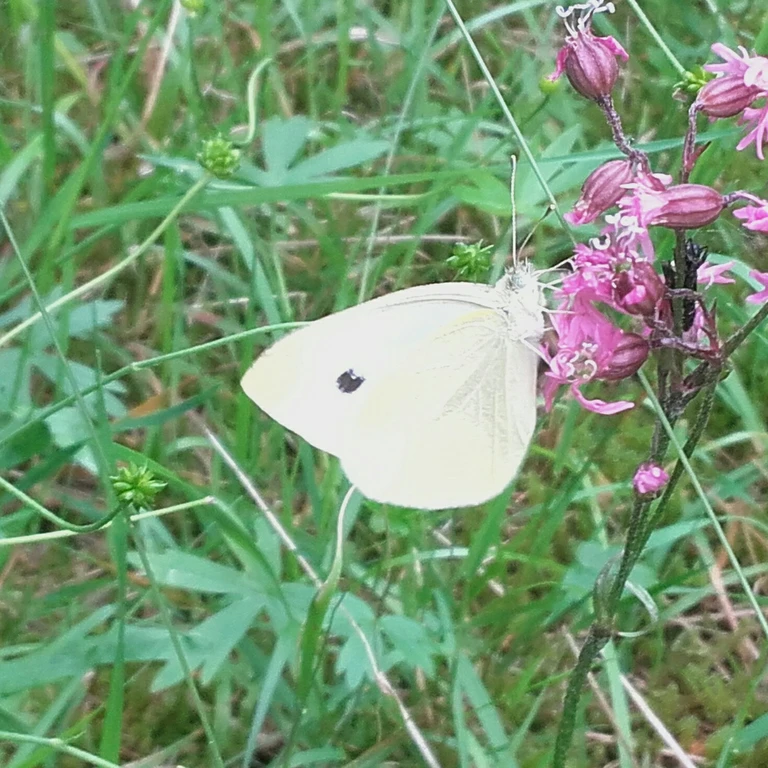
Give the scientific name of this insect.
Pieris rapae
